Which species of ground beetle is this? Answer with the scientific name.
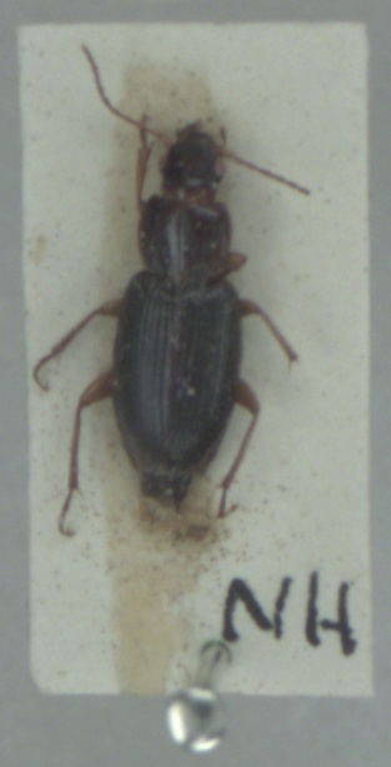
Synuchus vivalis
